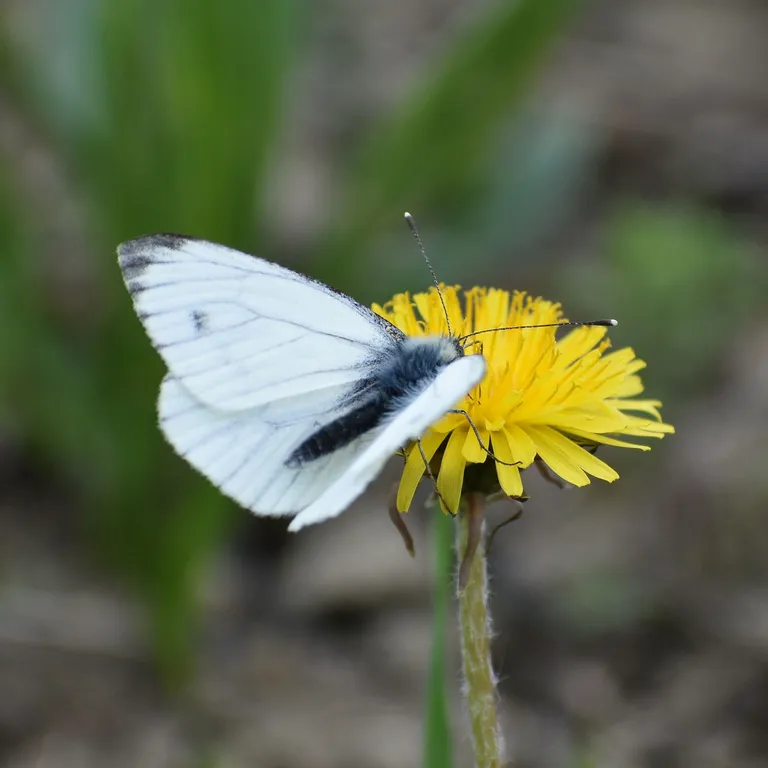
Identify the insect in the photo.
Pieris napi
